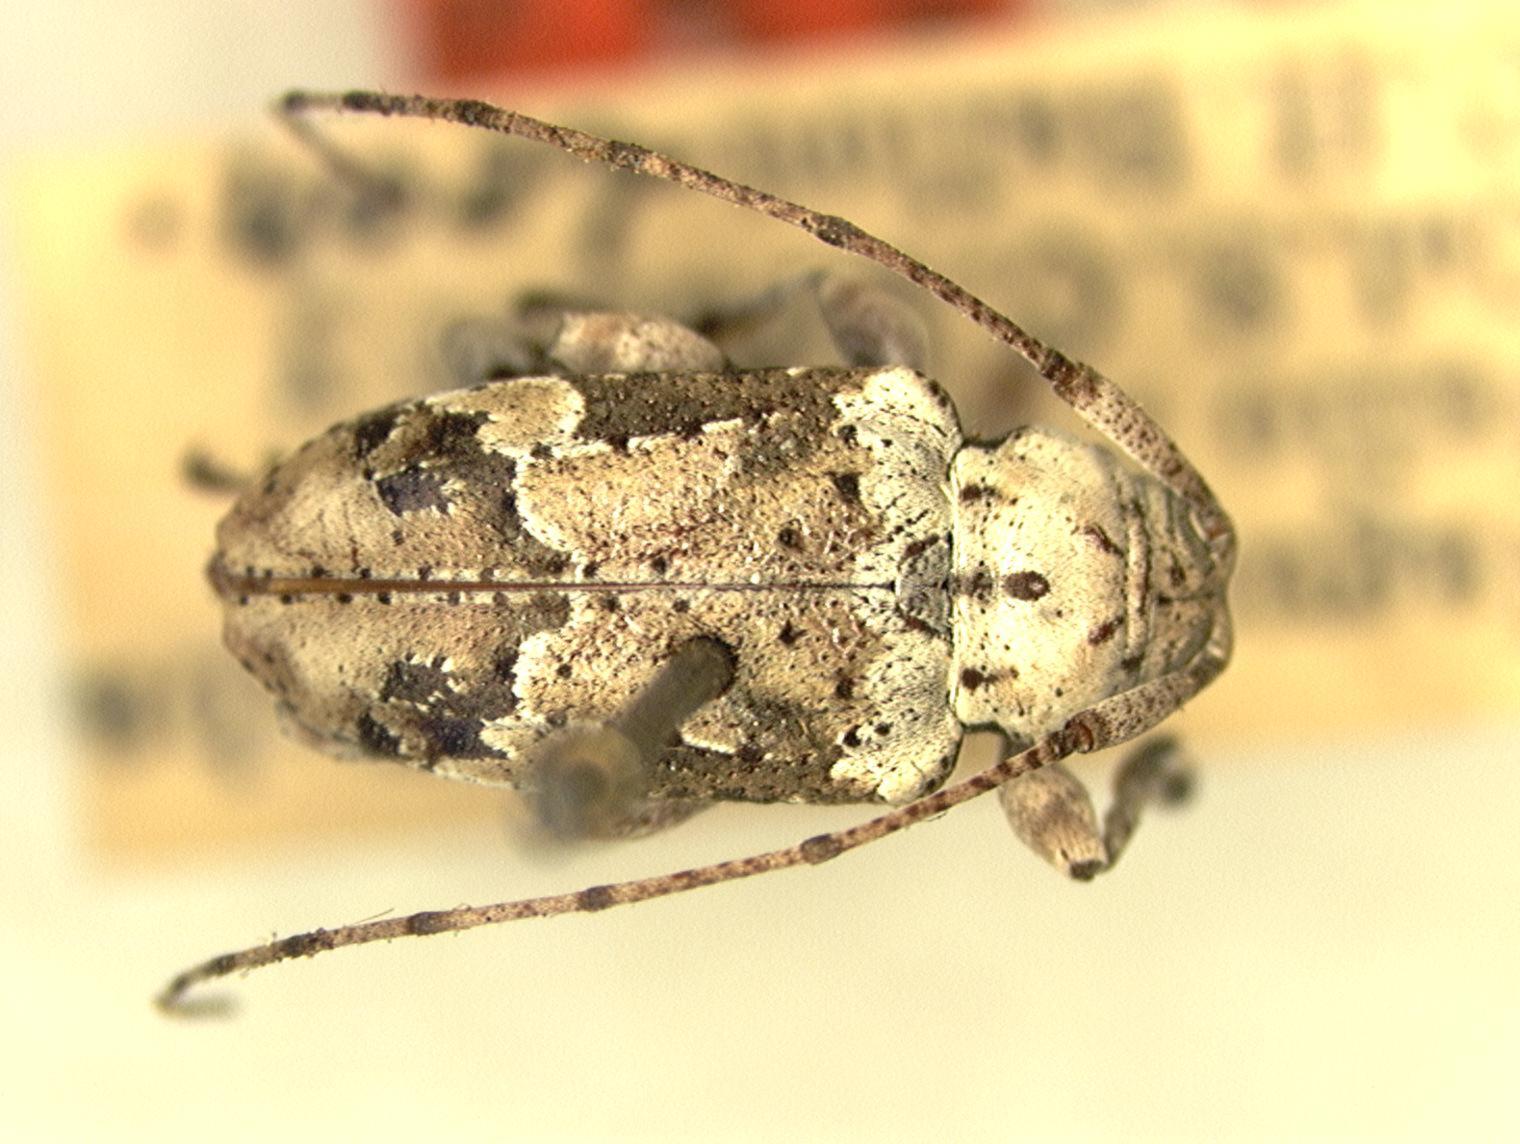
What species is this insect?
Fisherostylus bruneri (also Leptostylus bruneri)
